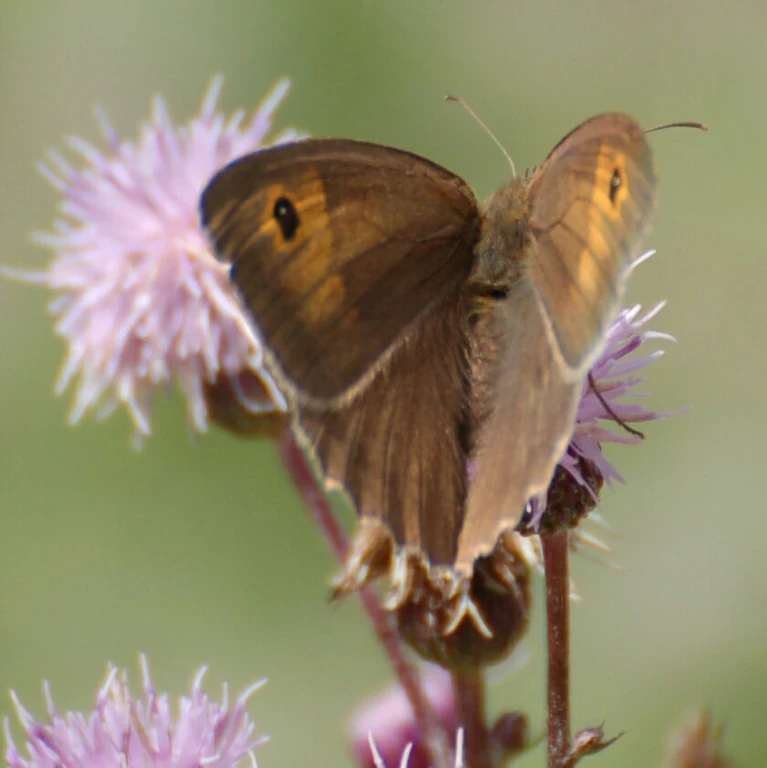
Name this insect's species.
Maniola jurtina
